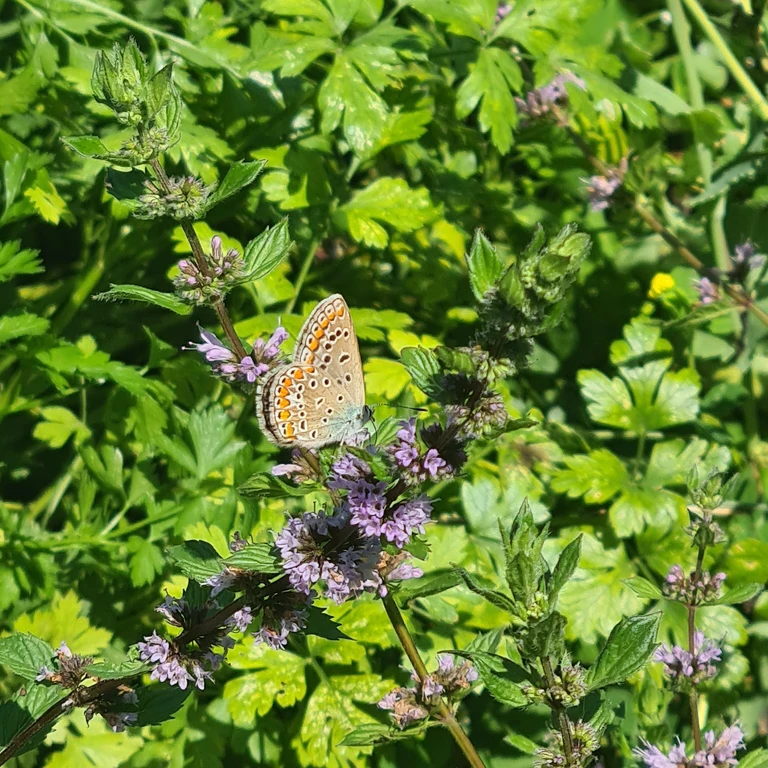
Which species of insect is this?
Polyommatus icarus
